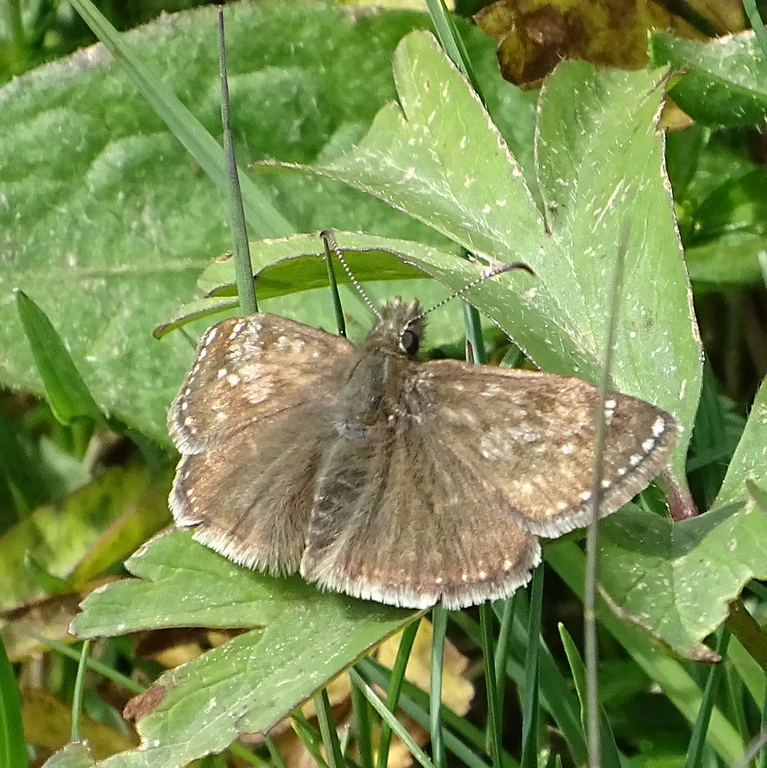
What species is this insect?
Erynnis tages
